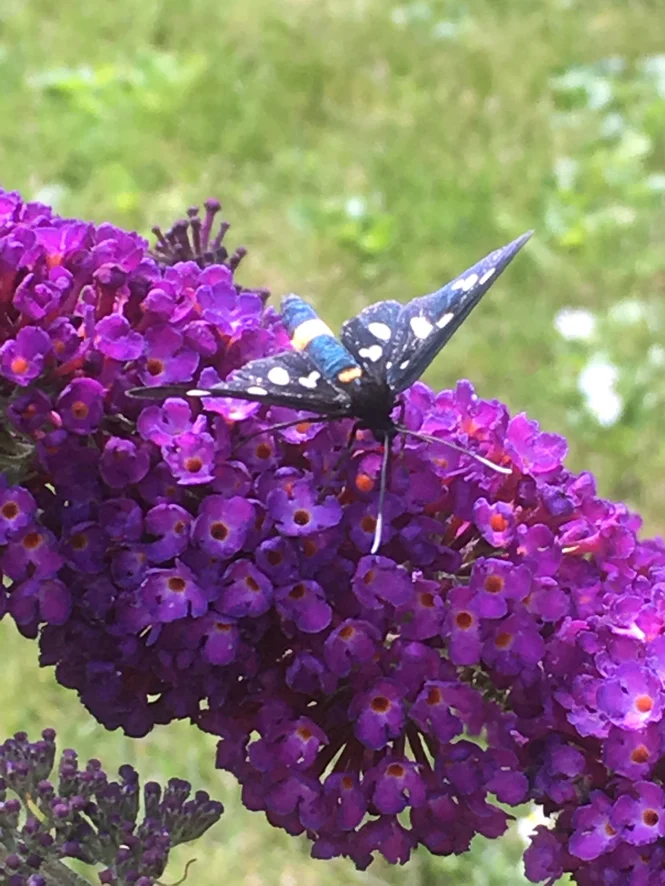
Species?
Amata phegea
